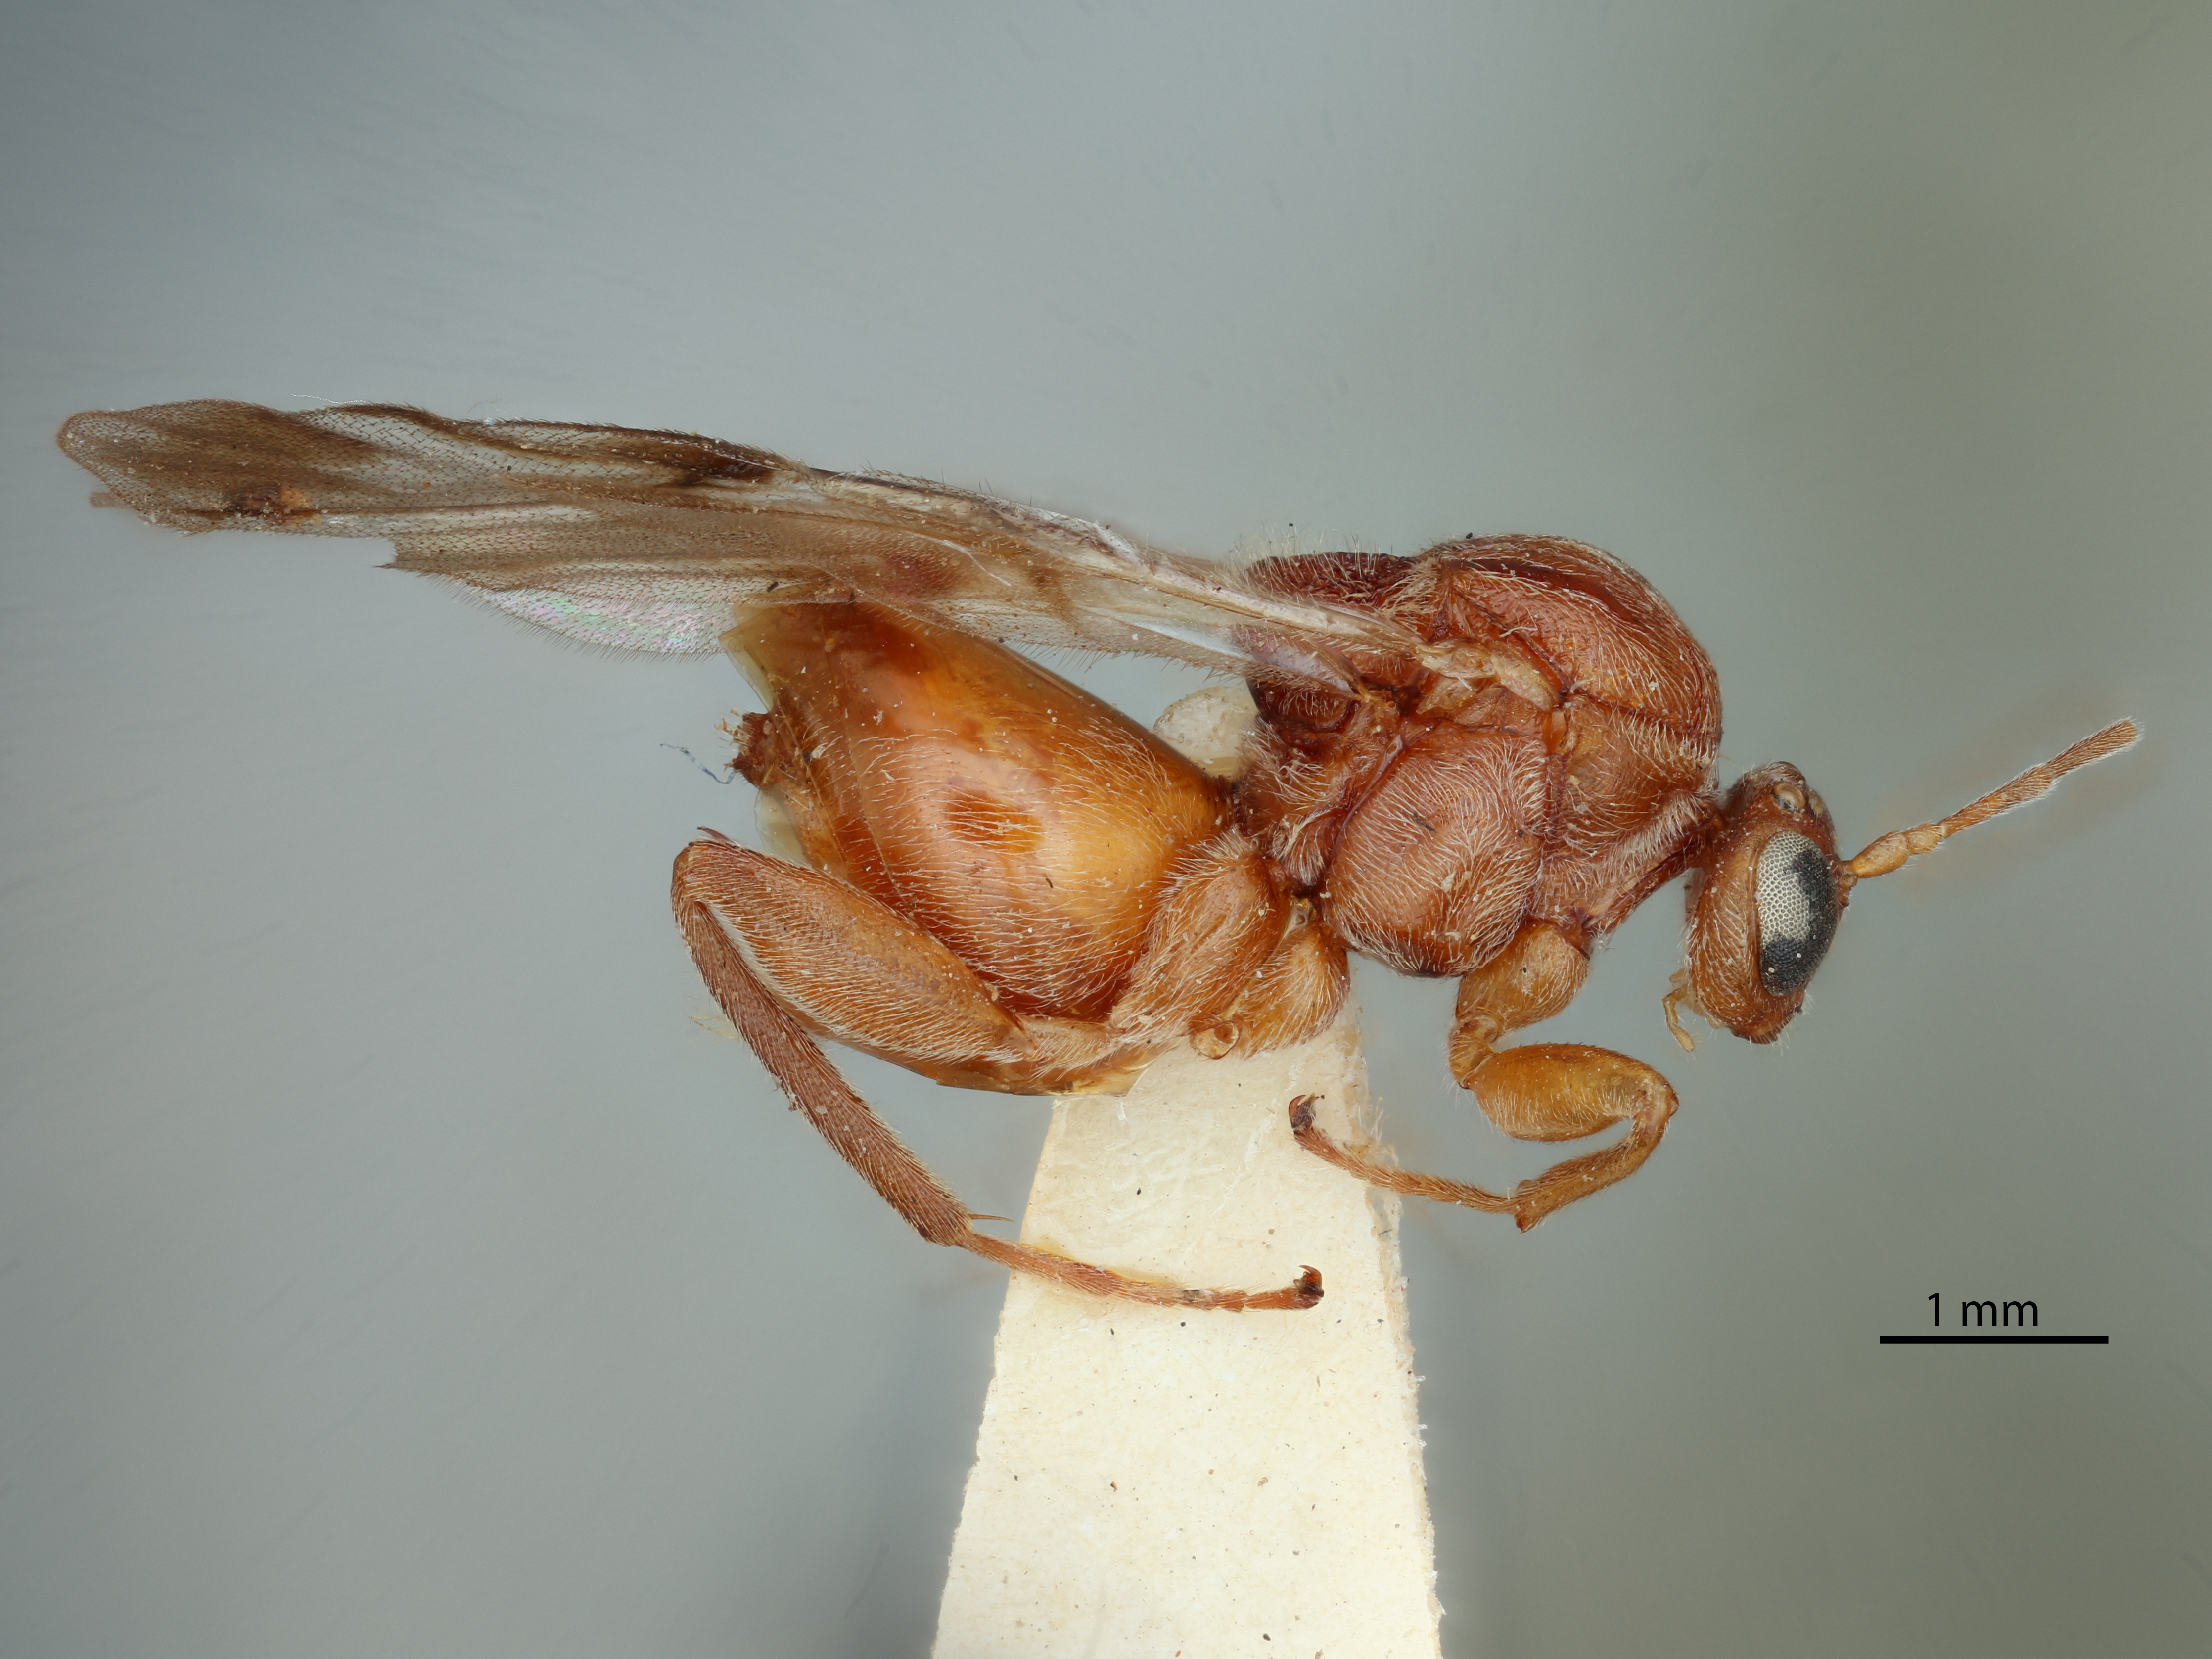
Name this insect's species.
Antron tepicana
